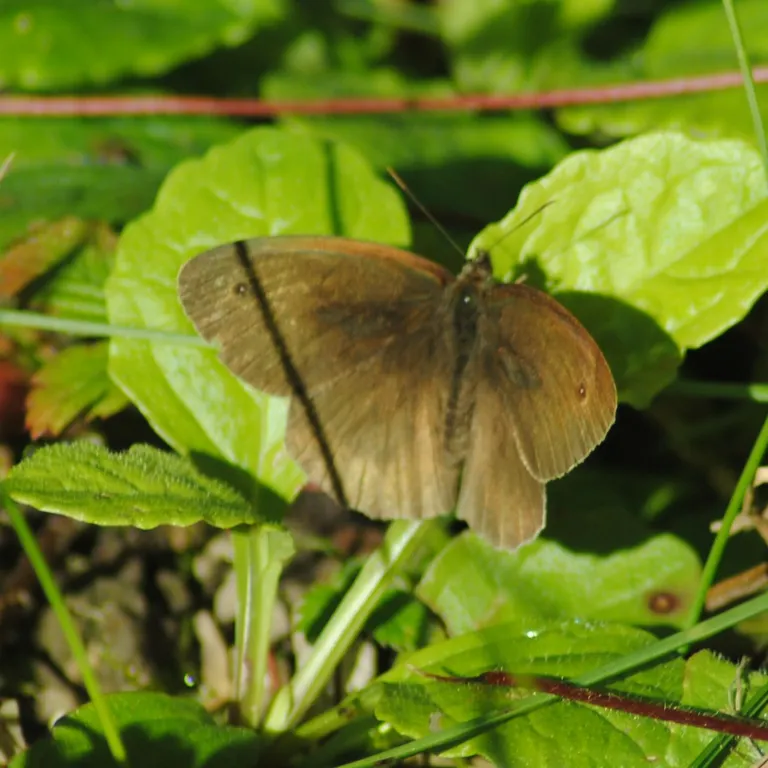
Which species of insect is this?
Maniola jurtina
